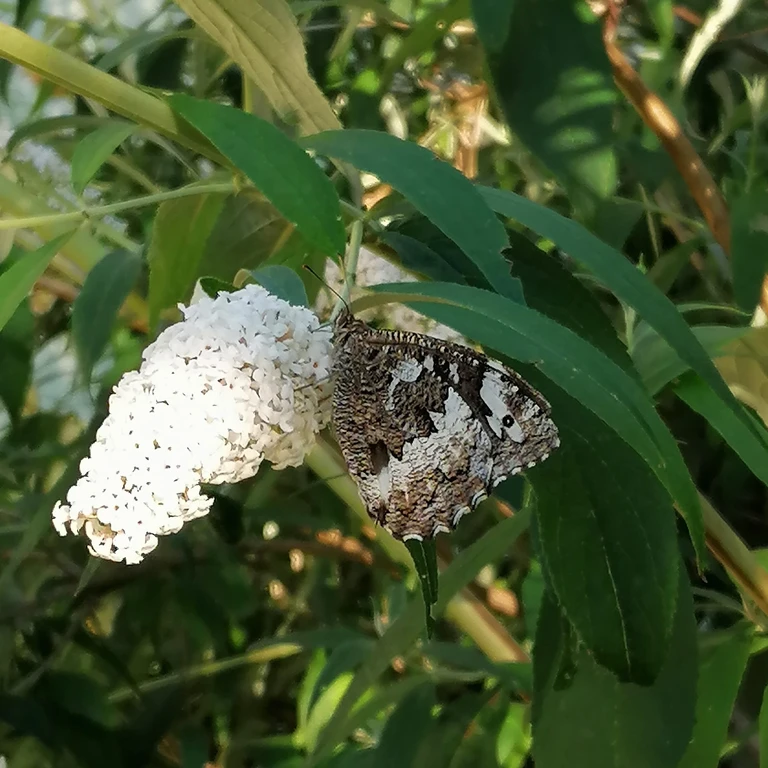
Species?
Brintesia circe
